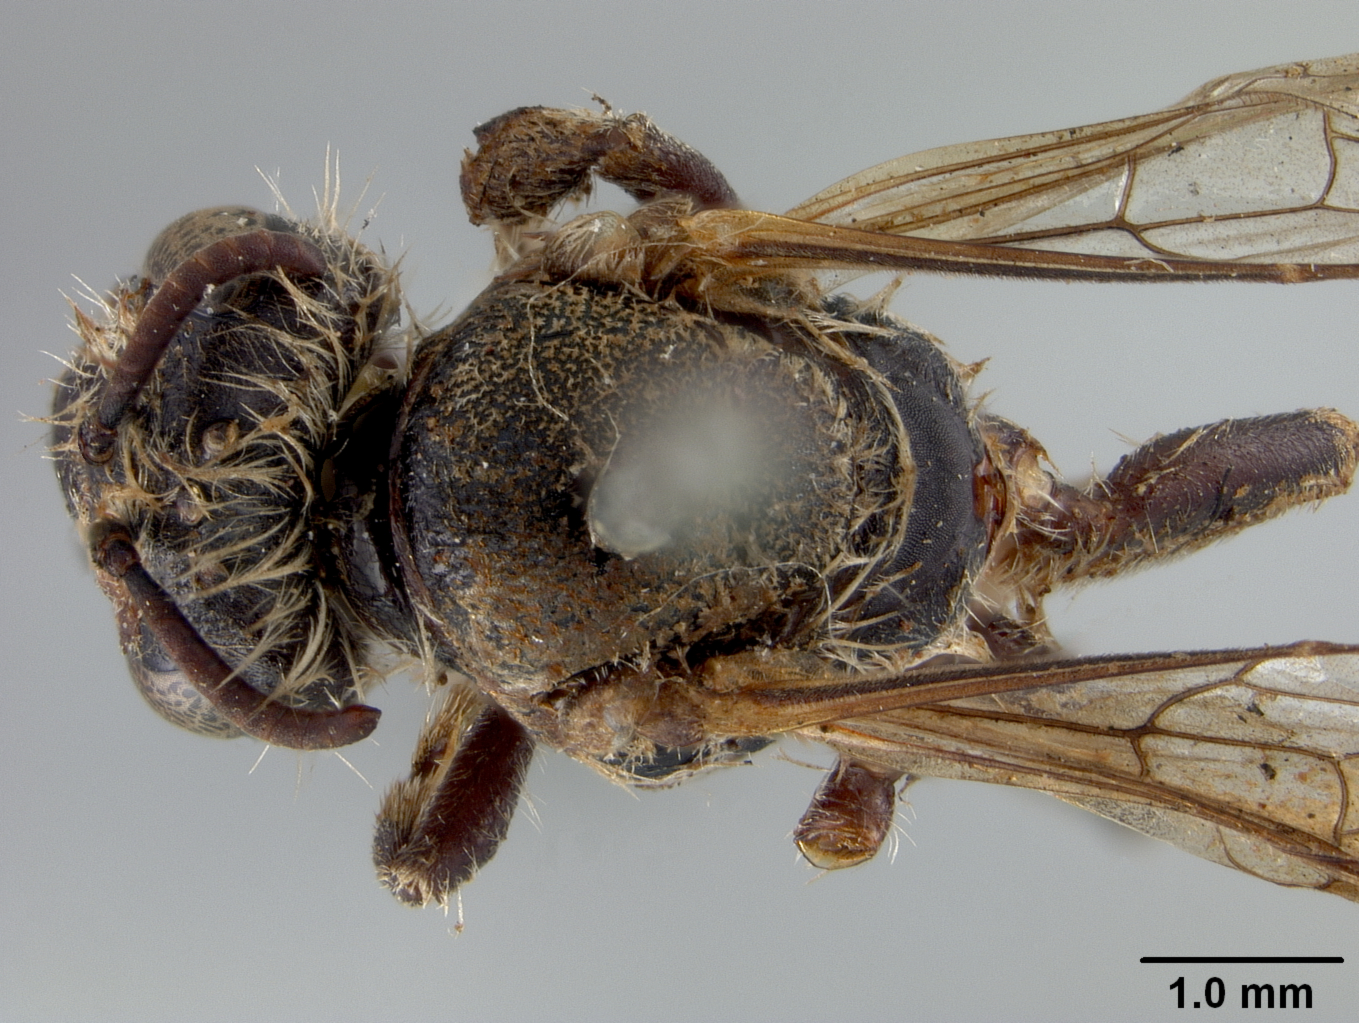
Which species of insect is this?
Panurgomia fuchsi
